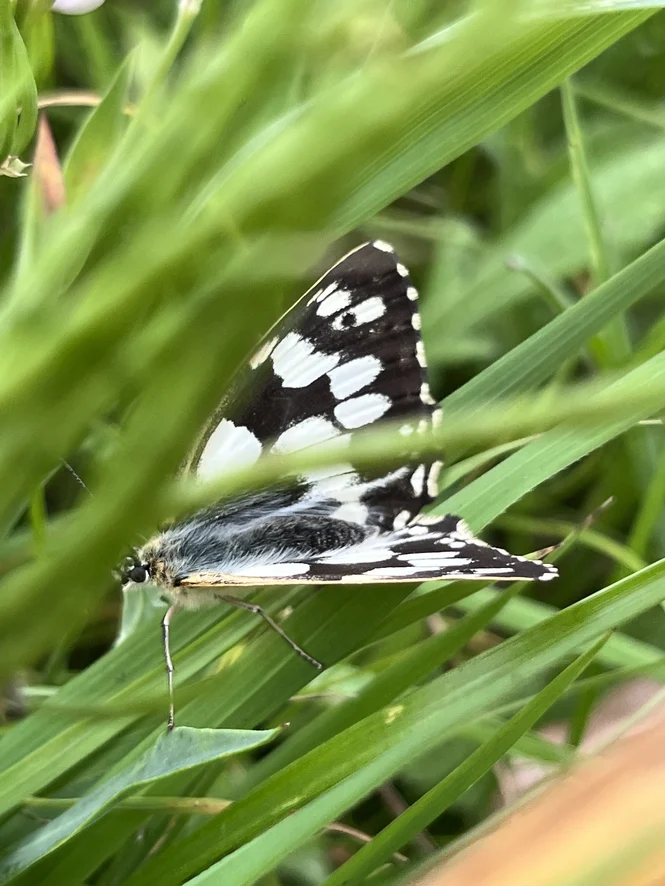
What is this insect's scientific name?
Melanargia galathea
